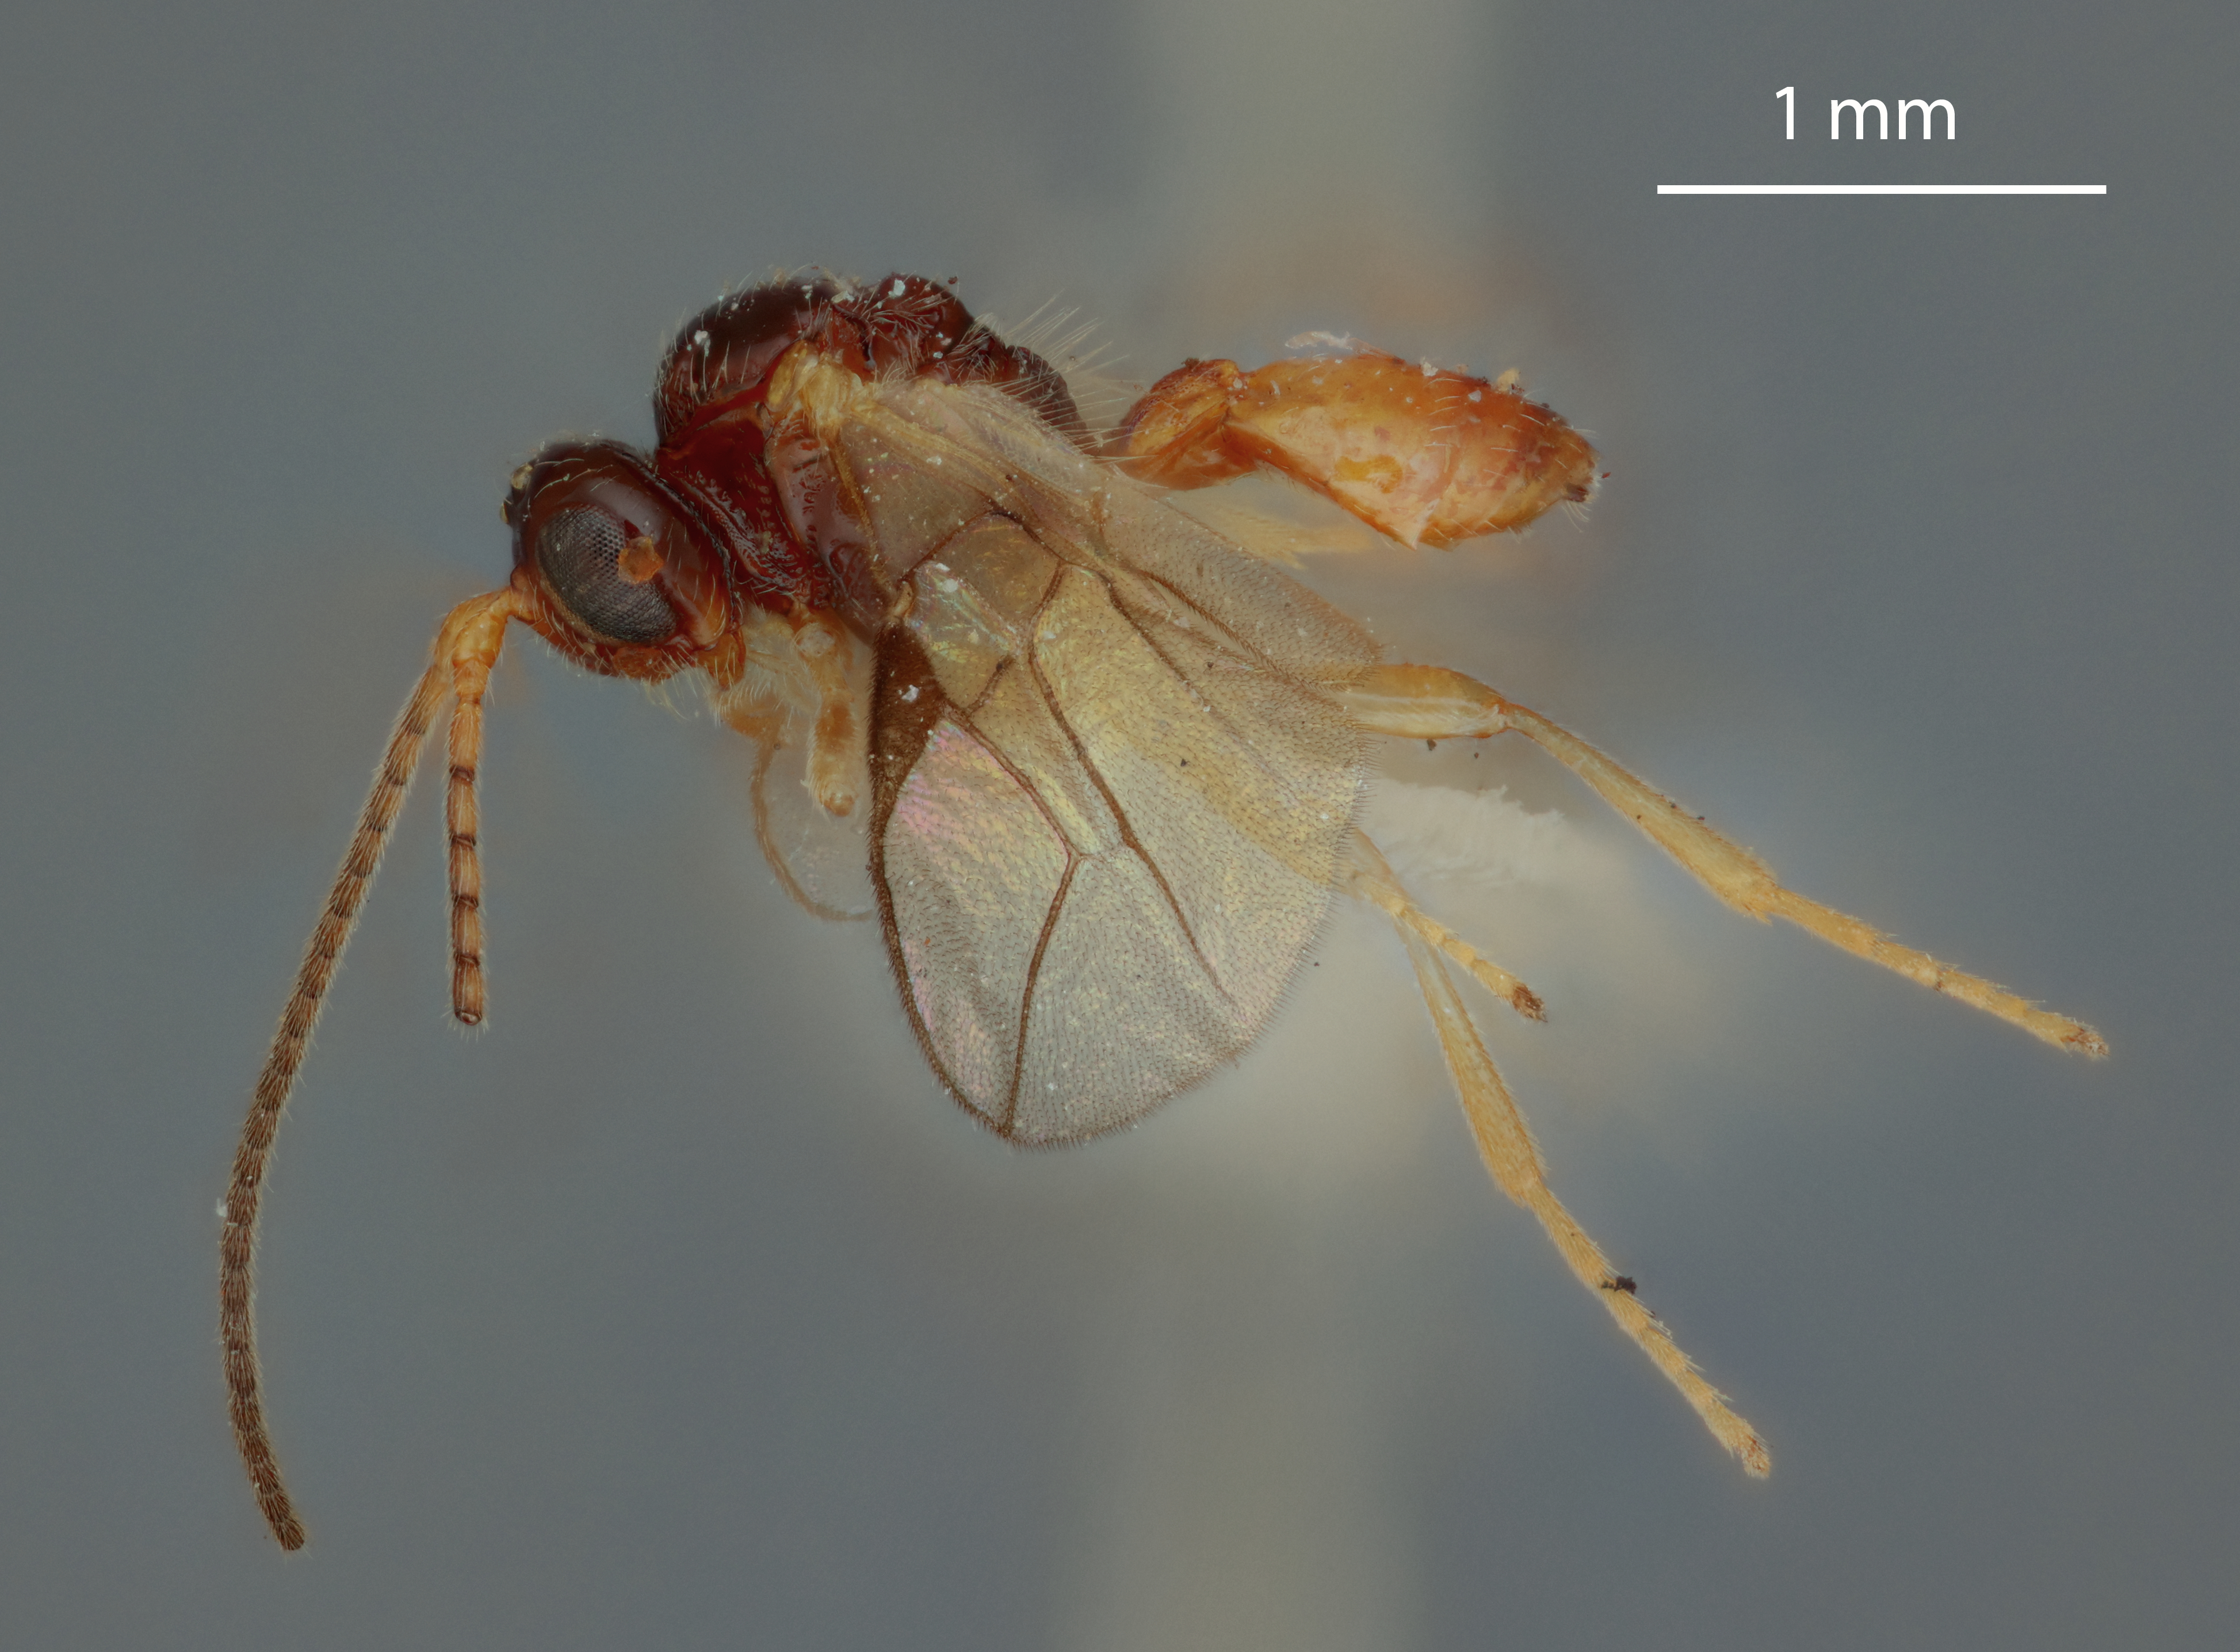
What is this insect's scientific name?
Opius otiosus
